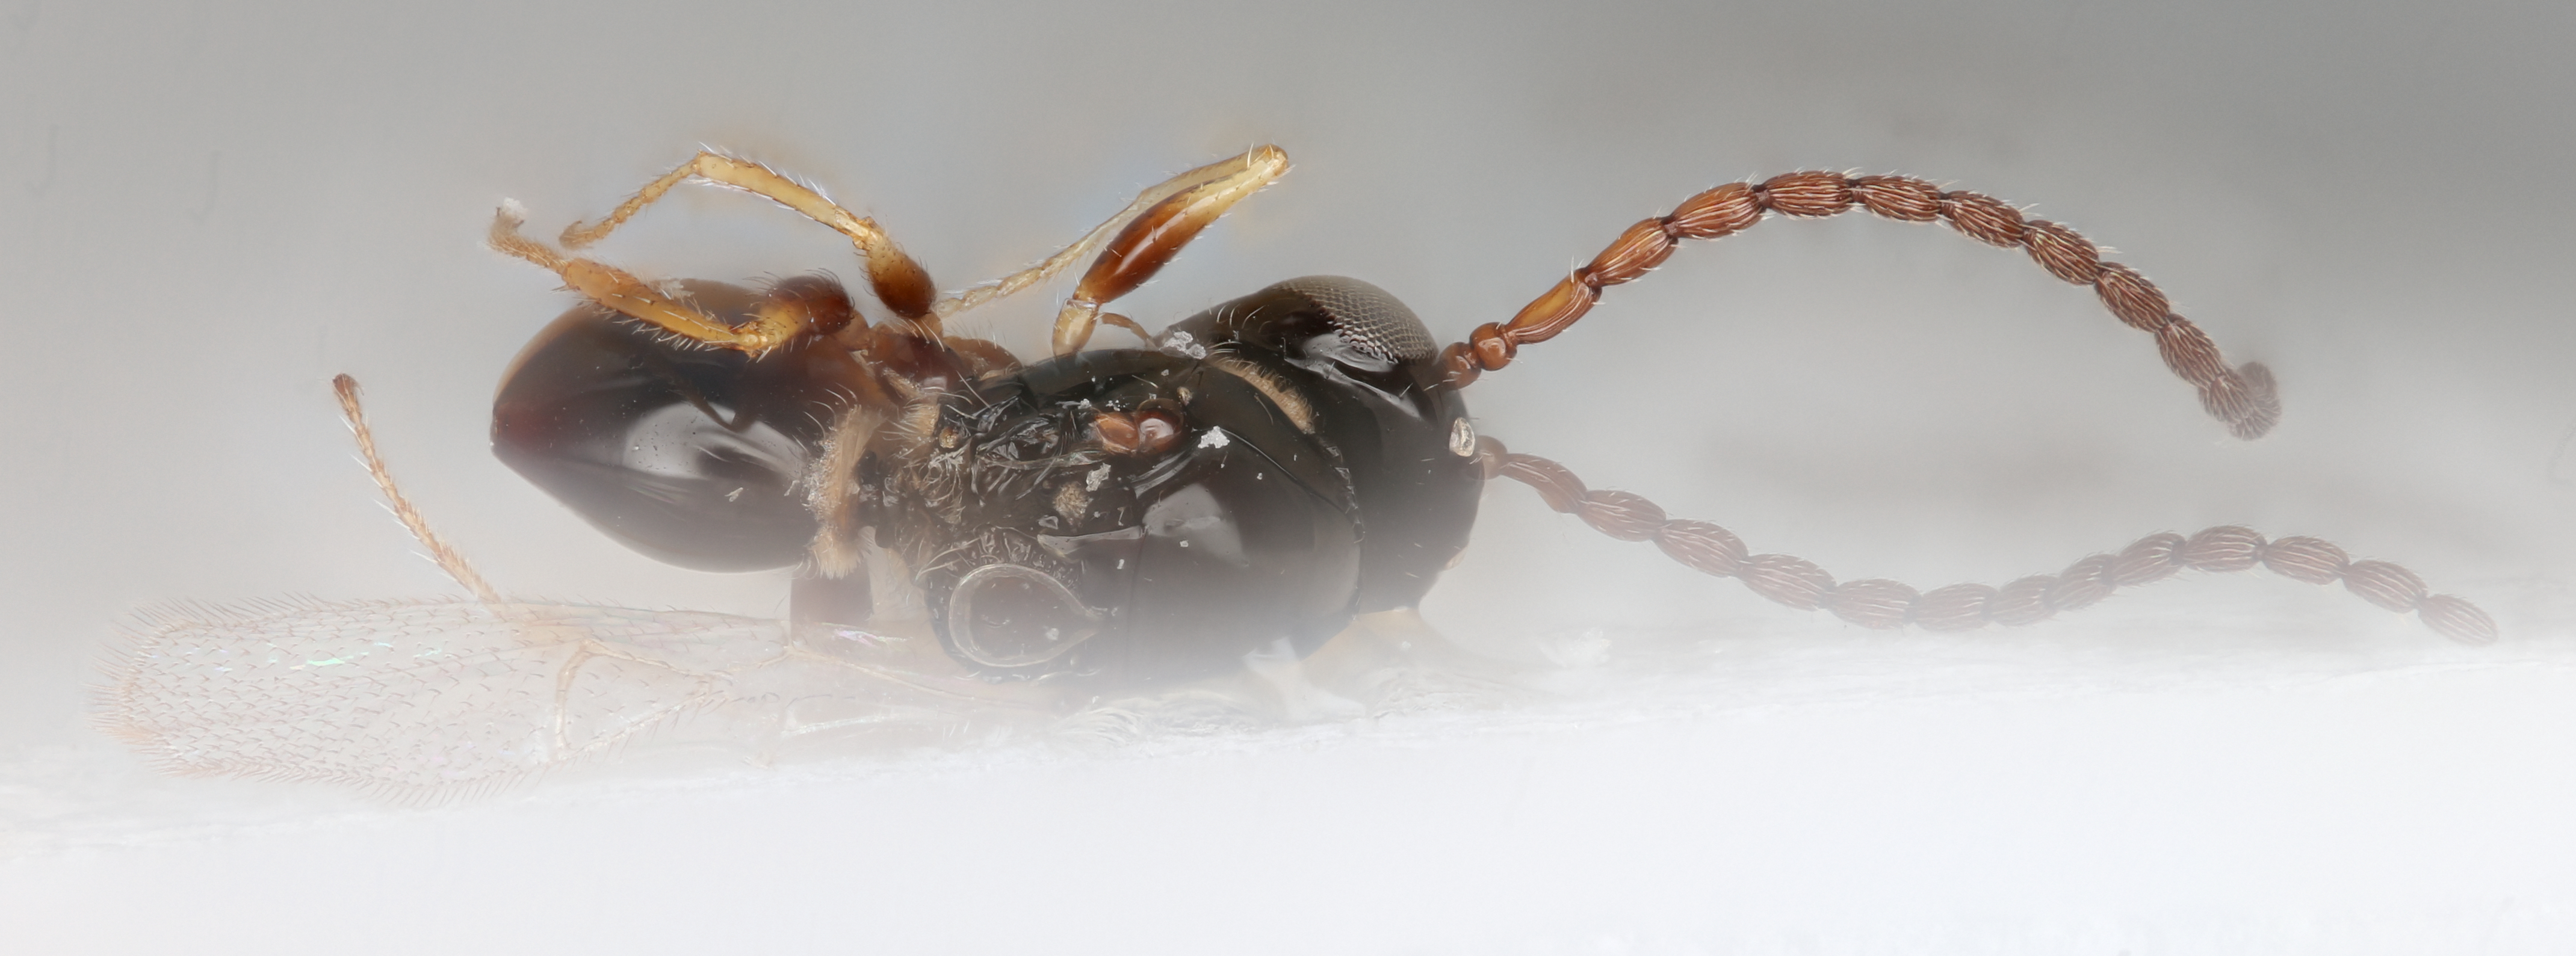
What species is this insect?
Zaeucoila patera
